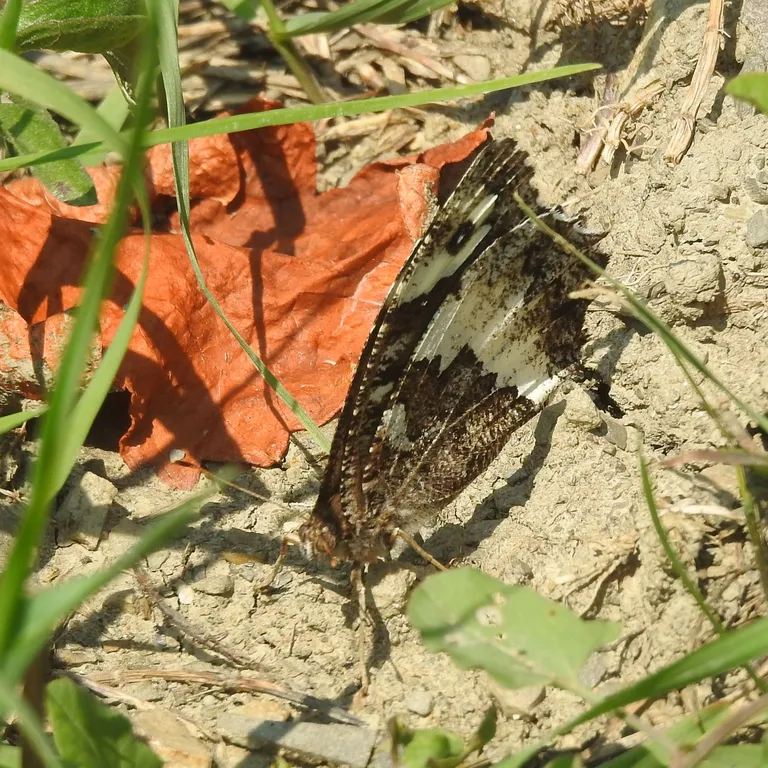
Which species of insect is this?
Brintesia circe
